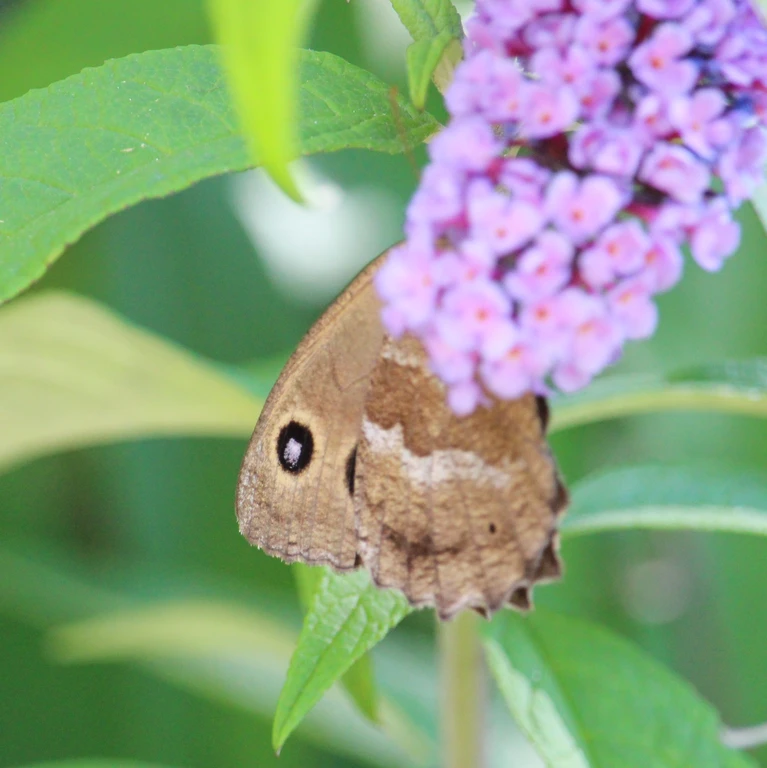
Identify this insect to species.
Minois dryas
